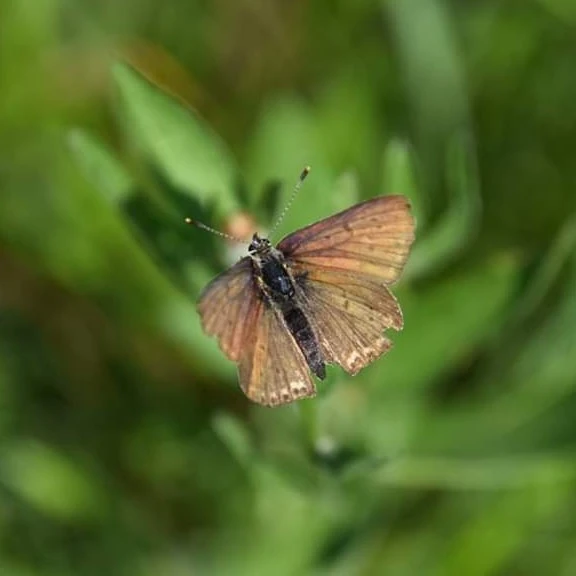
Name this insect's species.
Lycaena tityrus (also Loweia tityrus)
